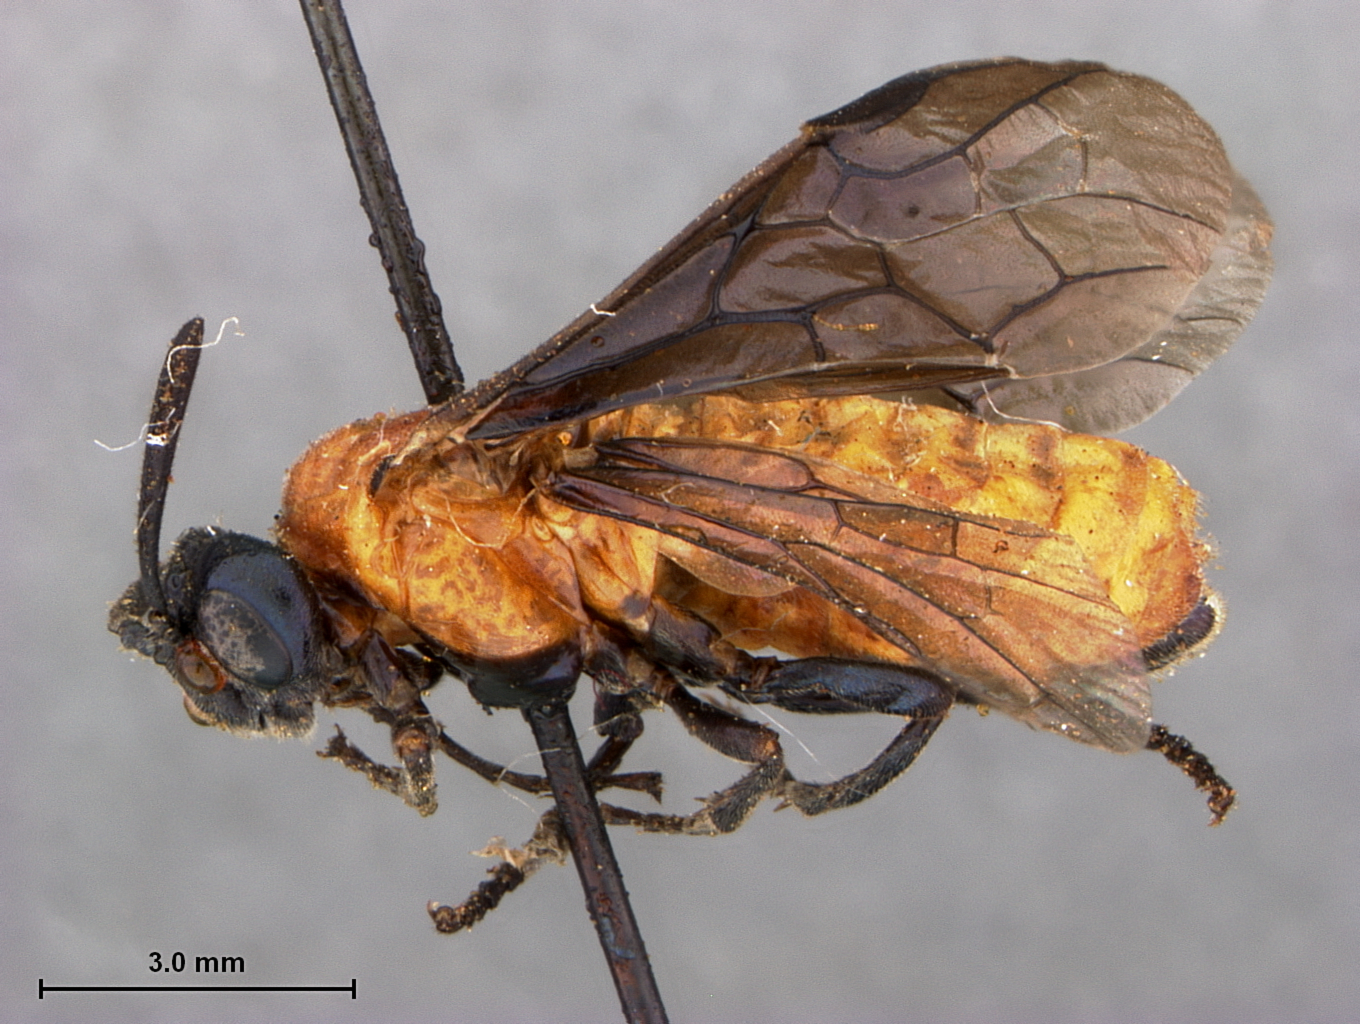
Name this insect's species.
Arge salicis
